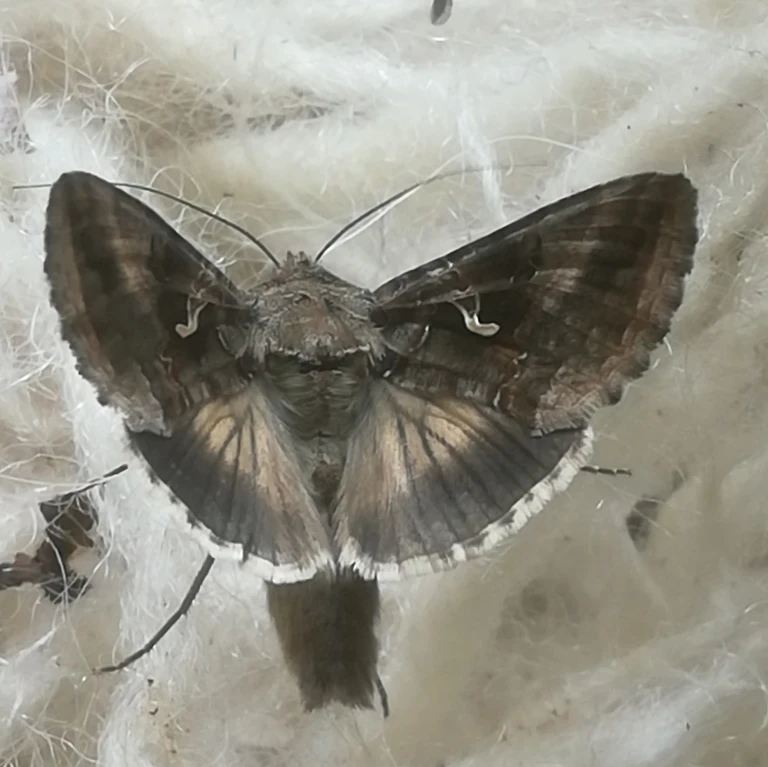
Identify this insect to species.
Autographa gamma
